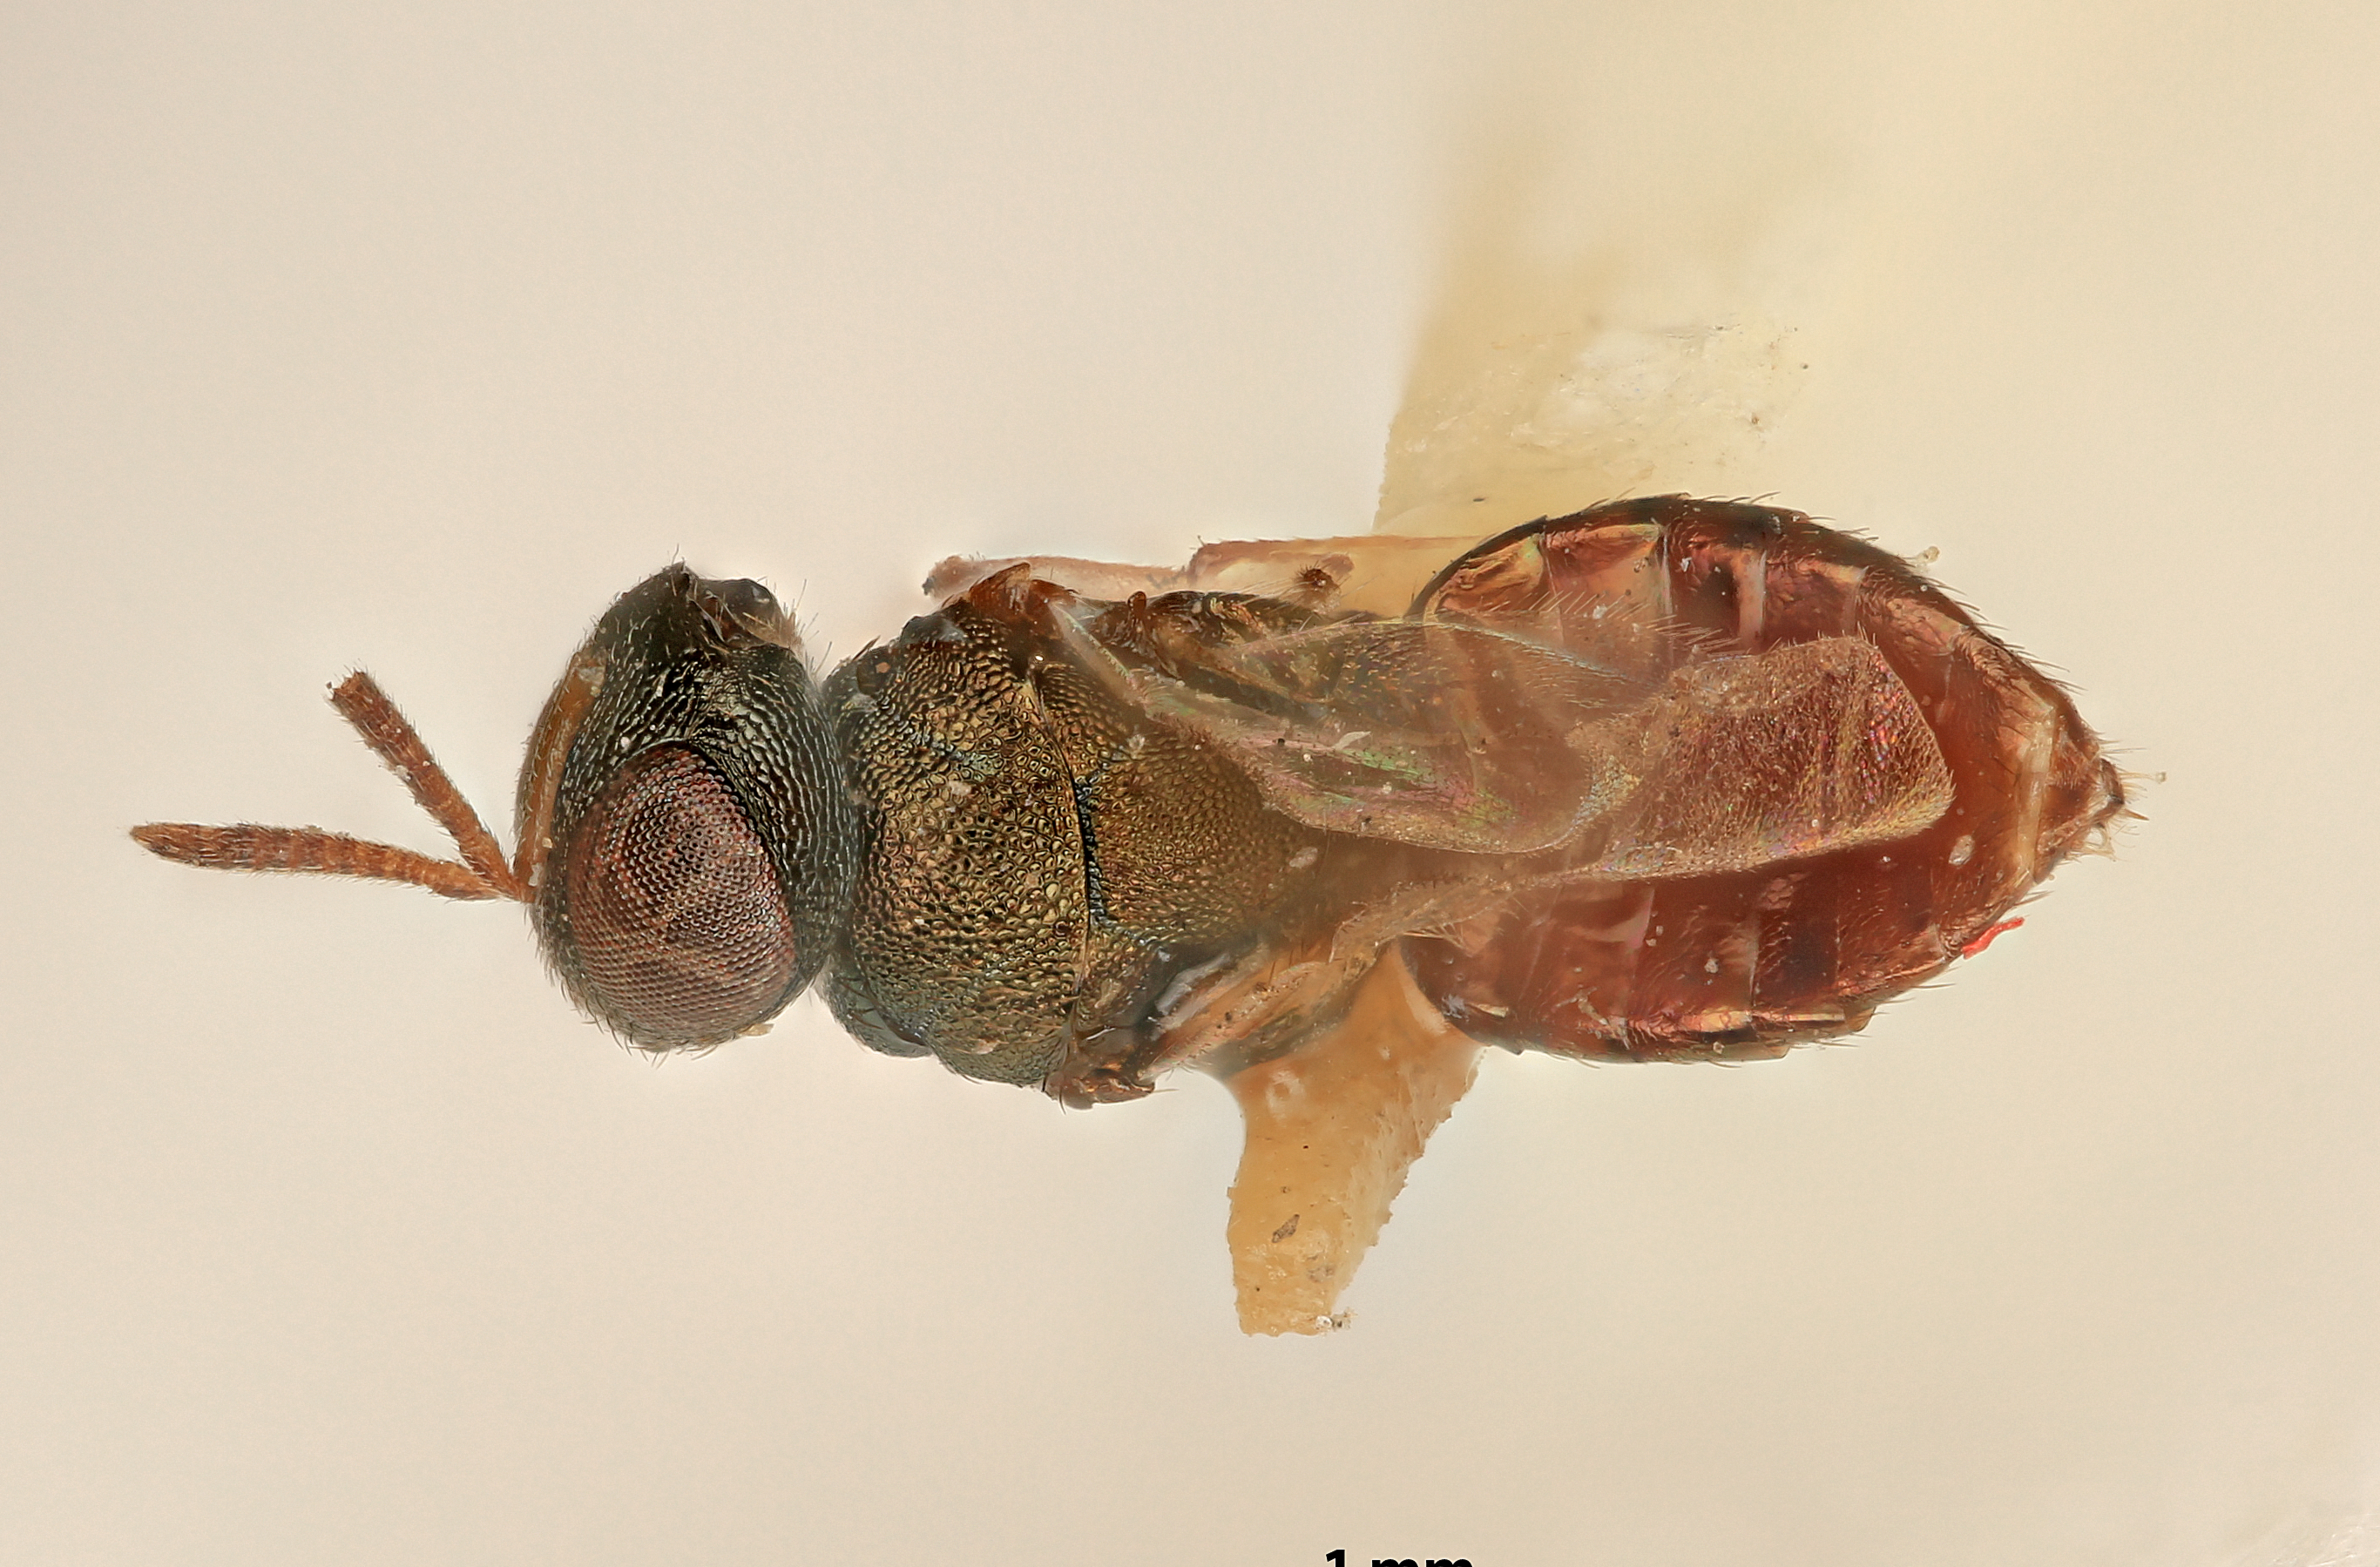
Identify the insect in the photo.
Dibrachys australia
